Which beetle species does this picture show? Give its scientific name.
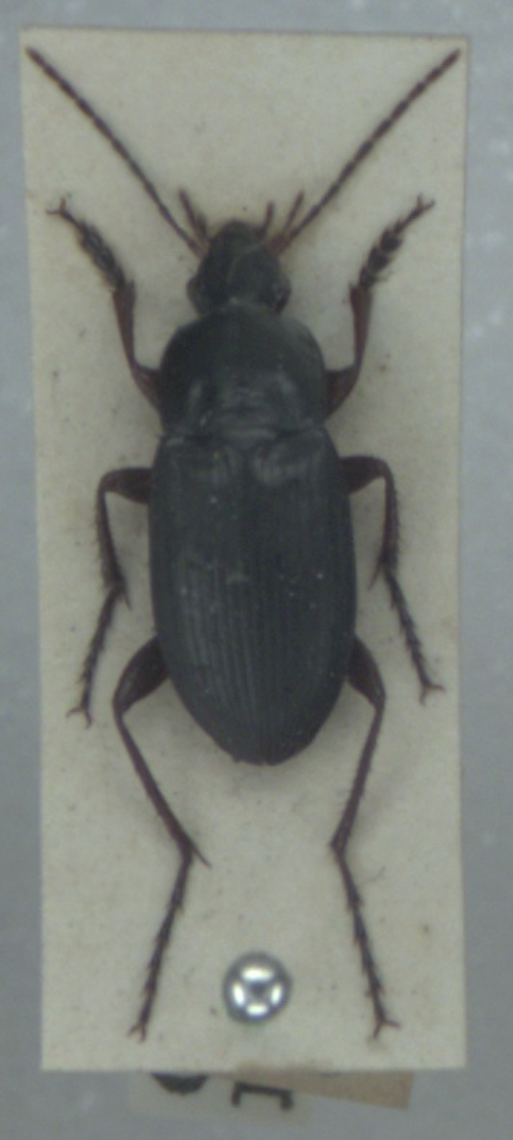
Calathus fuscipes
